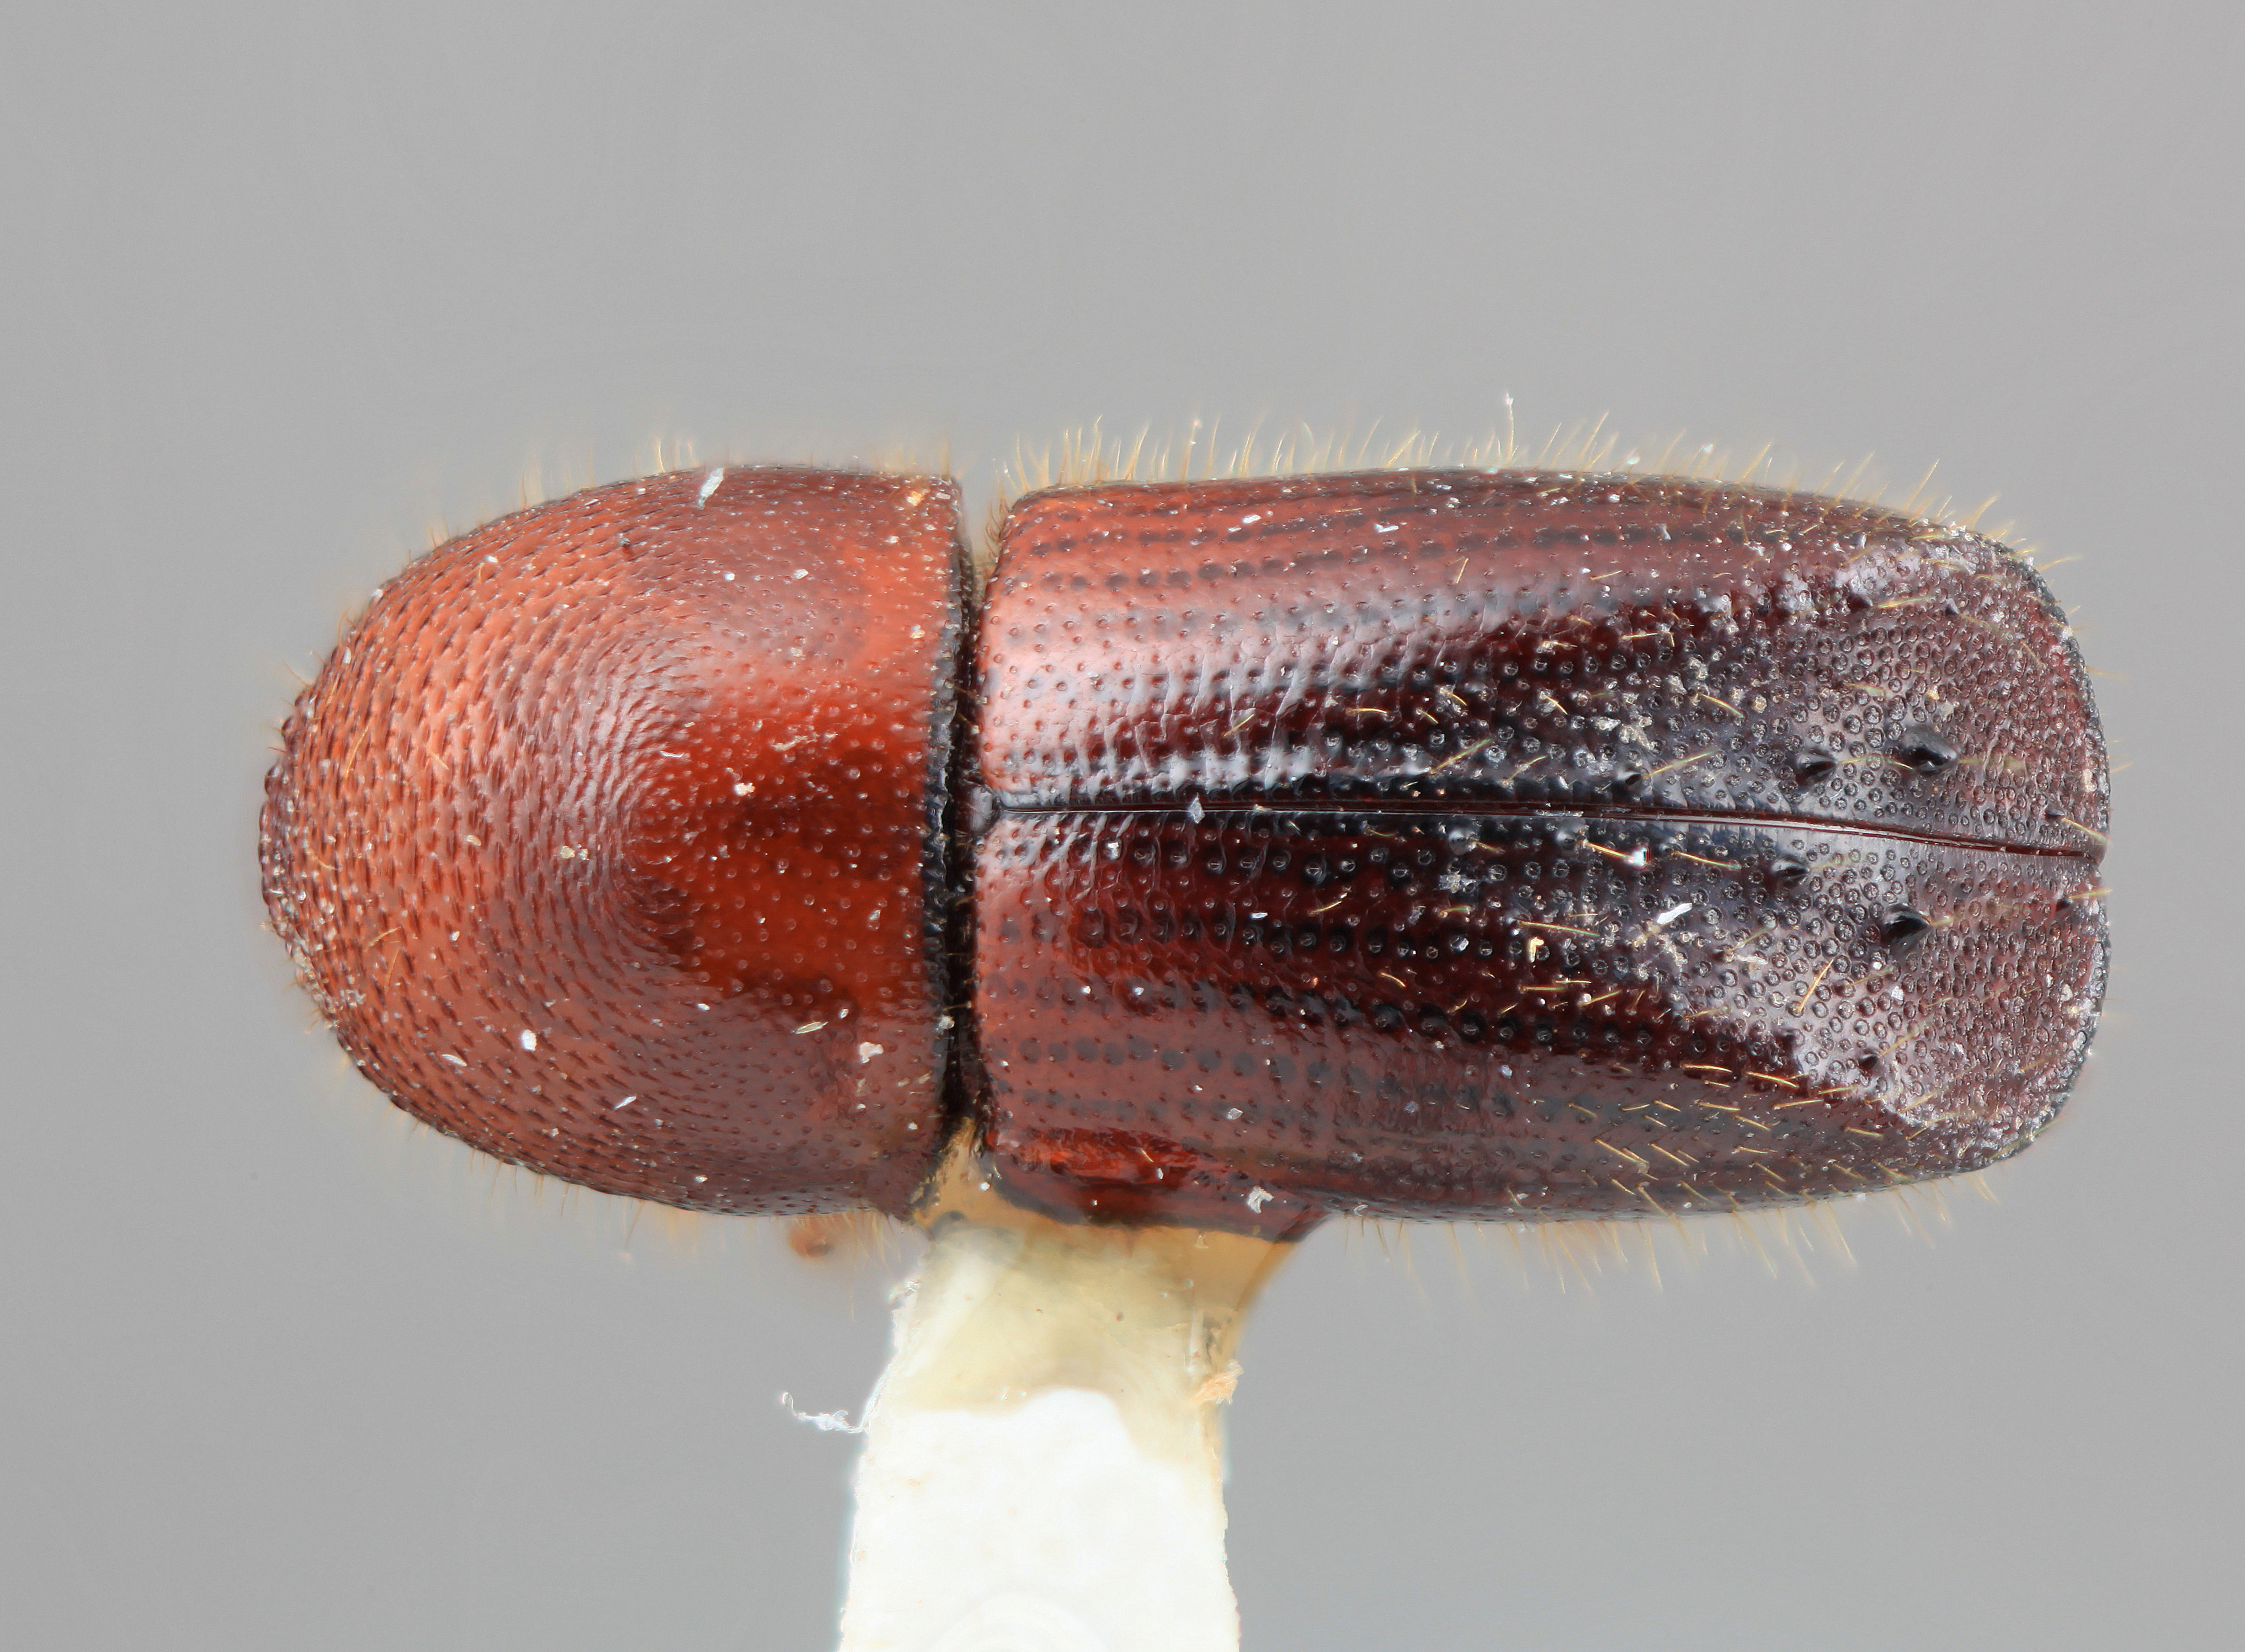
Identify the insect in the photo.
Xyleborus horridatus
